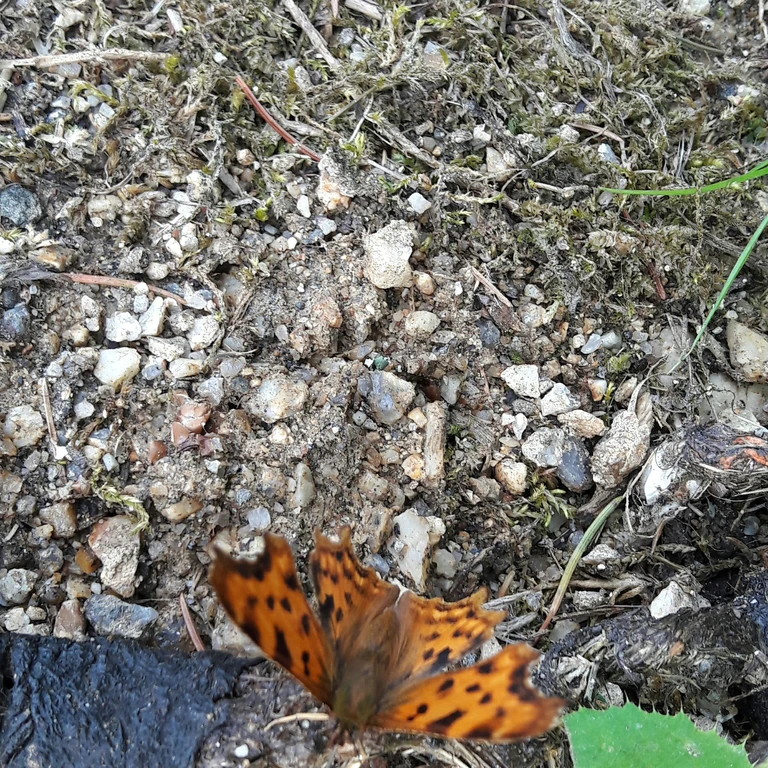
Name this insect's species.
Polygonia c-album
